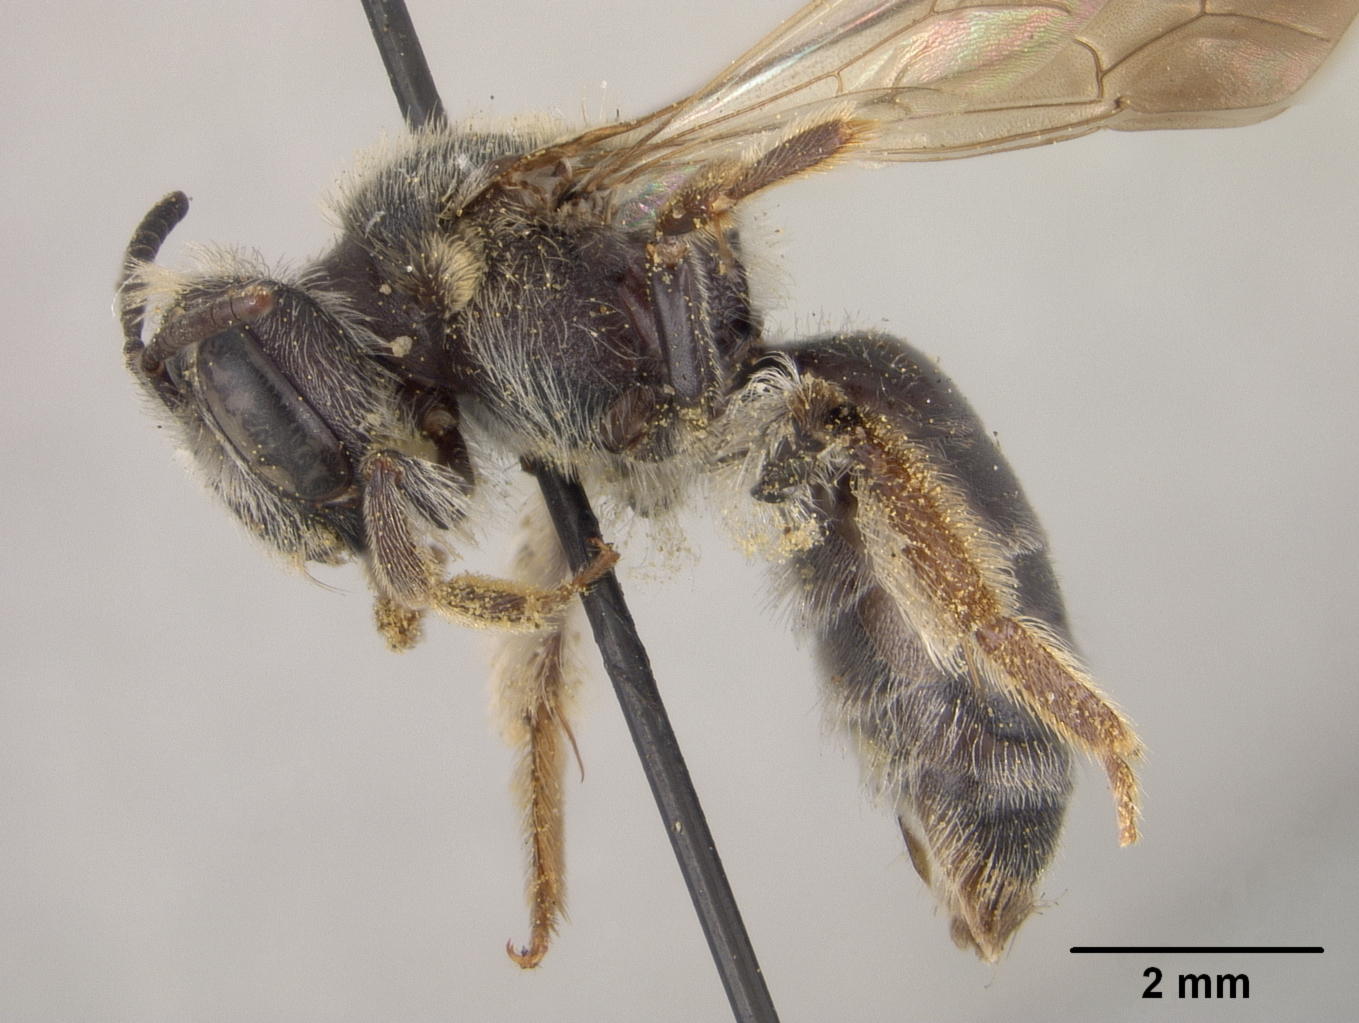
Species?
Andrena atlantica
